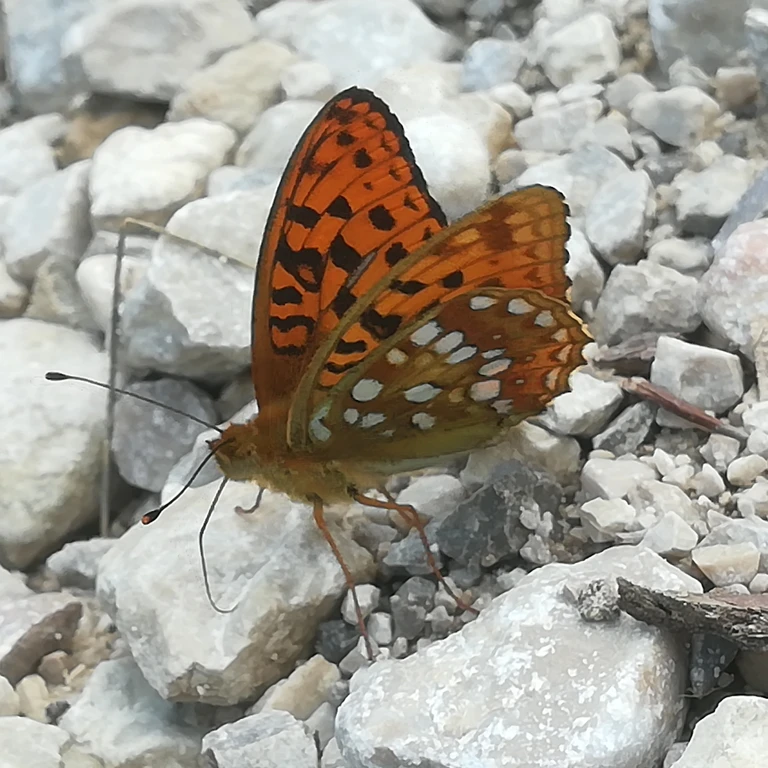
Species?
Fabriciana adippe
